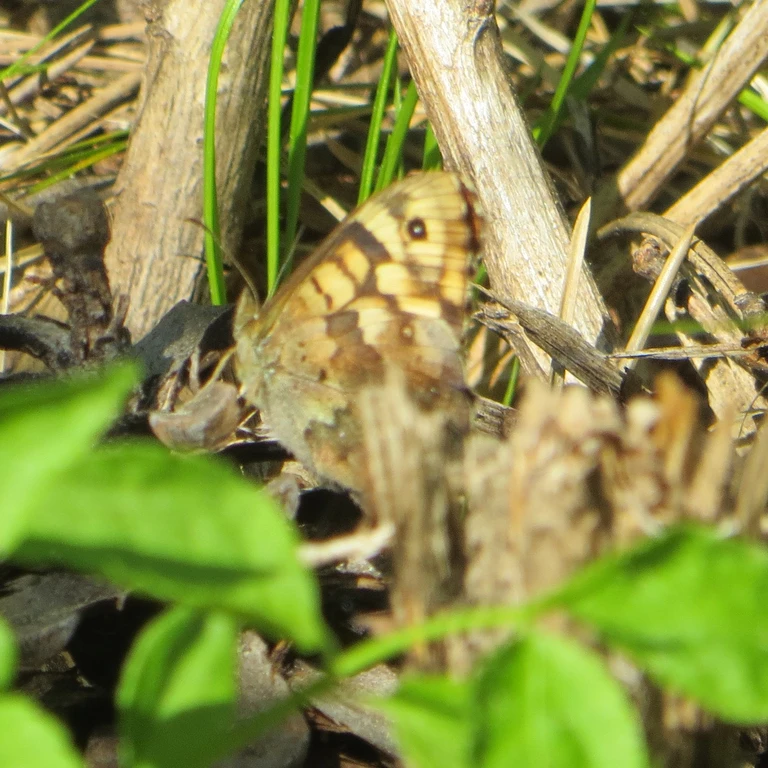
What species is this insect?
Pararge aegeria
